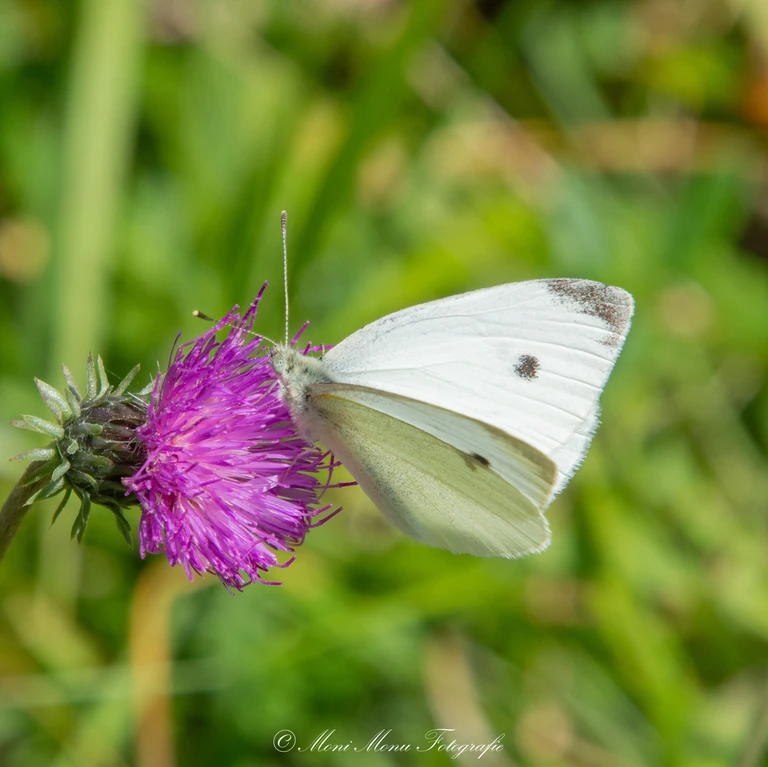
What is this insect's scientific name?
Pieris rapae
